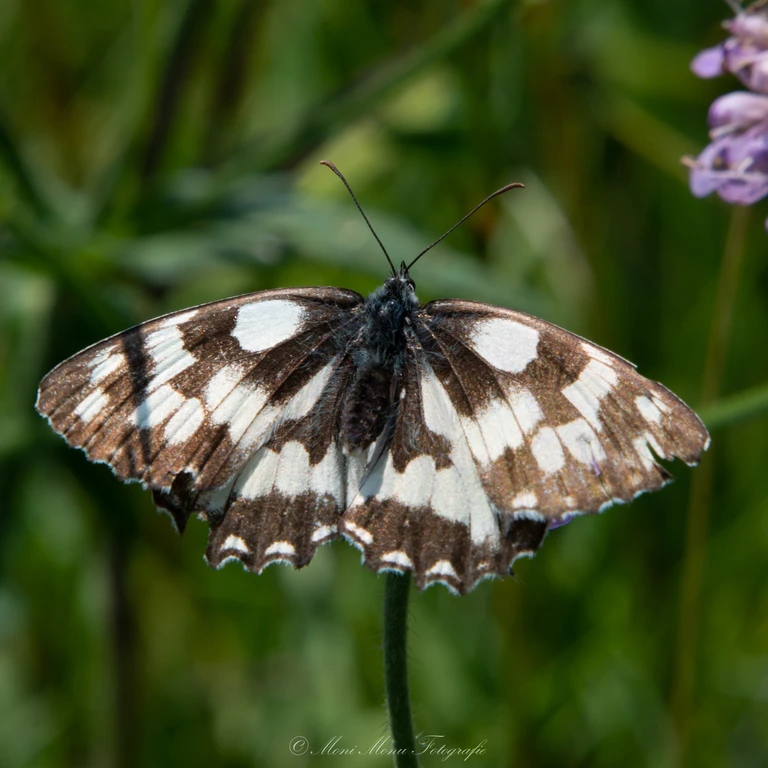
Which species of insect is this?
Melanargia galathea
